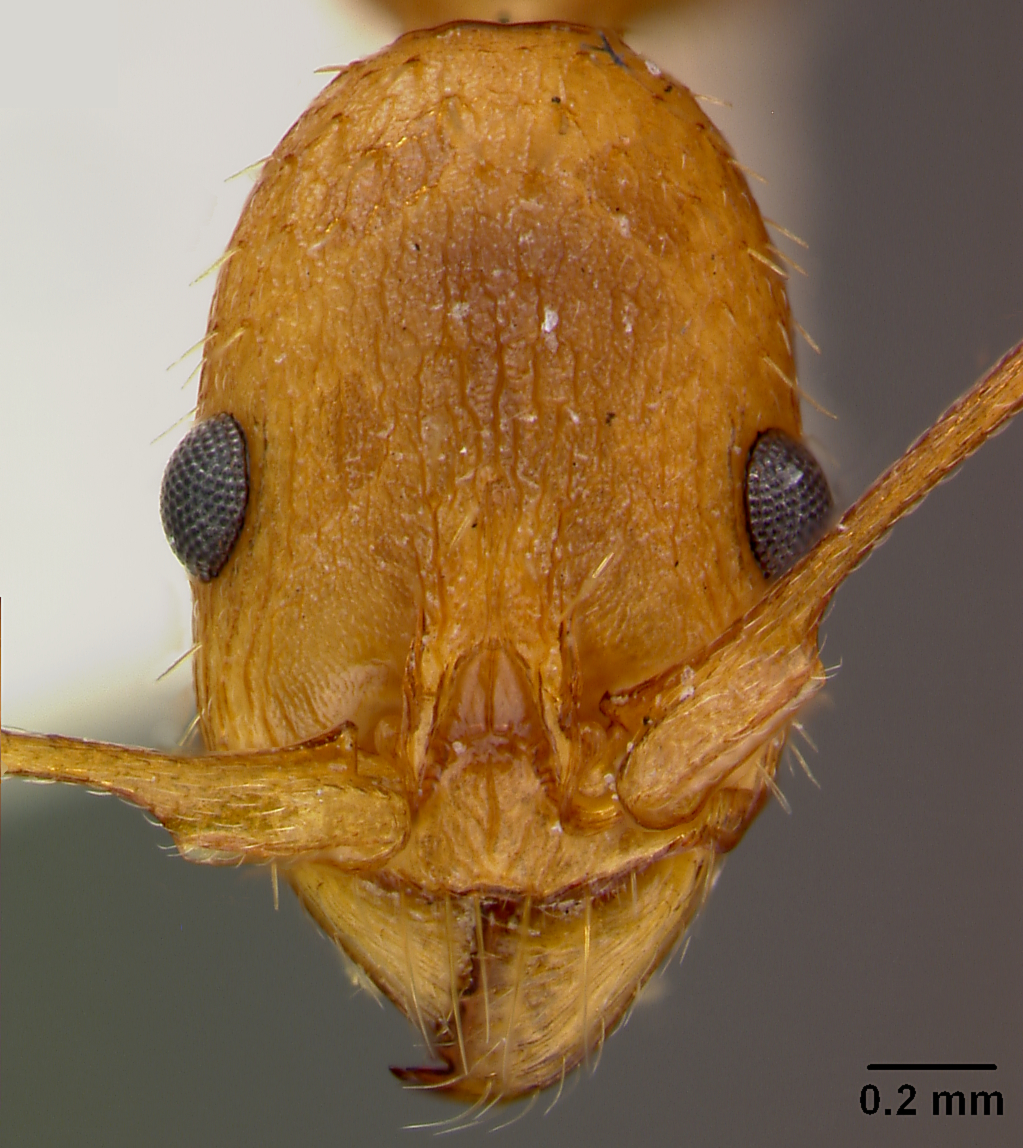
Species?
Aphaenogaster treatae
